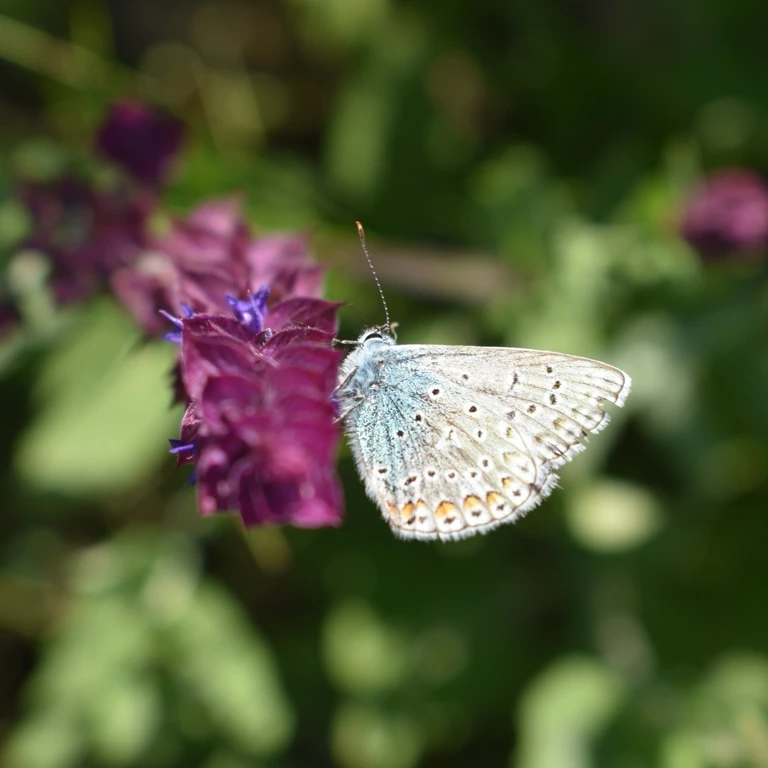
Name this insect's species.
Polyommatus icarus
